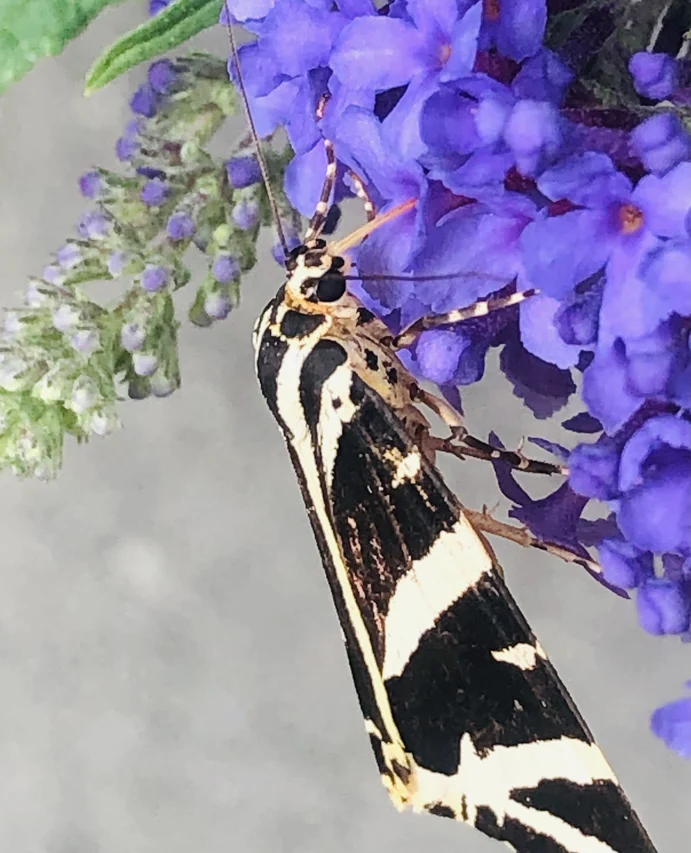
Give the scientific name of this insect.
Euplagia quadripunctaria
